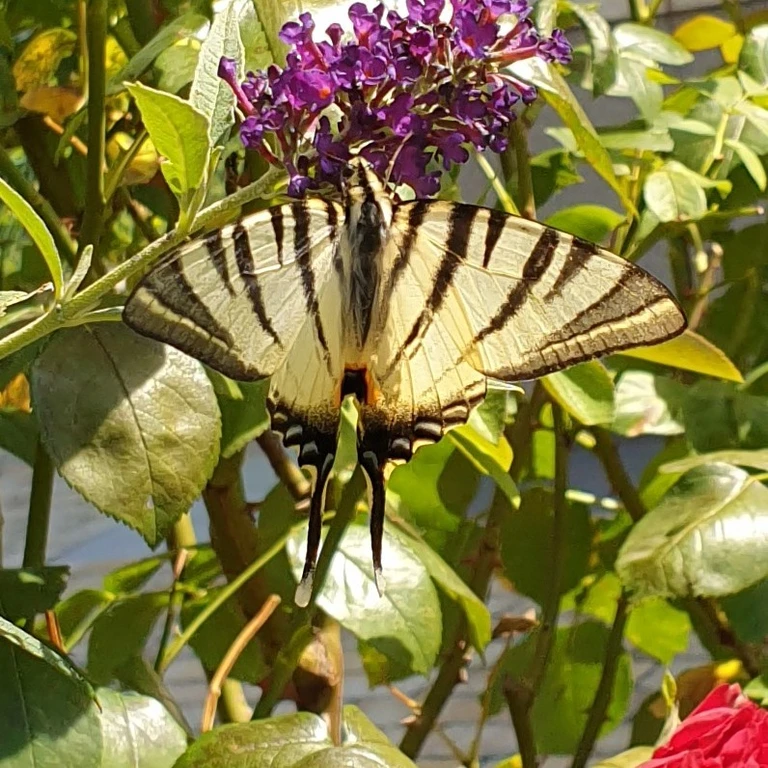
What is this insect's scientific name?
Iphiclides podalirius
